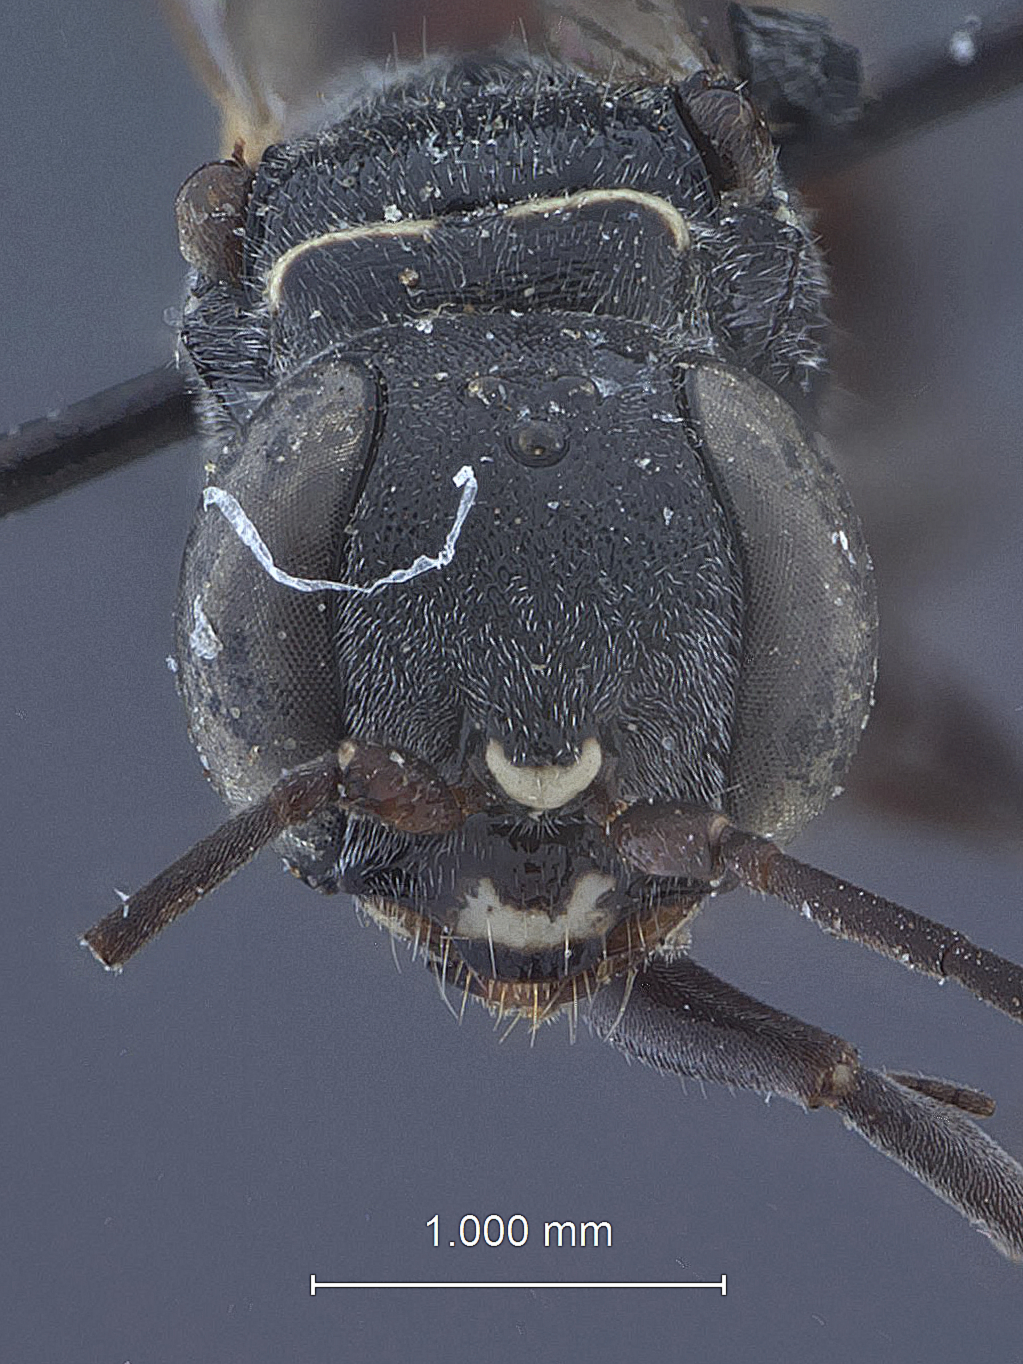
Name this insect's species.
Dolichurus morelensis
